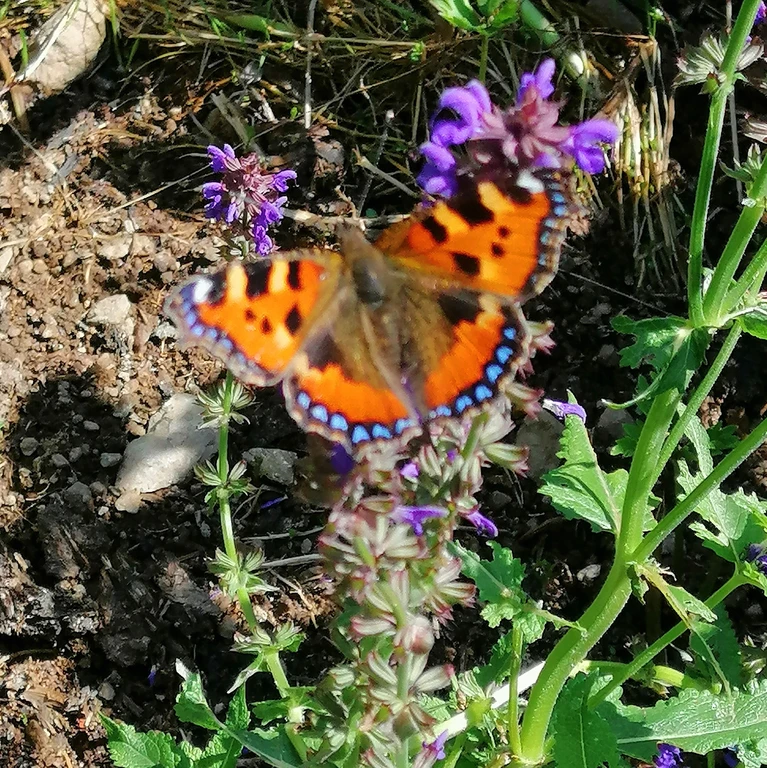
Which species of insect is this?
Aglais urticae
